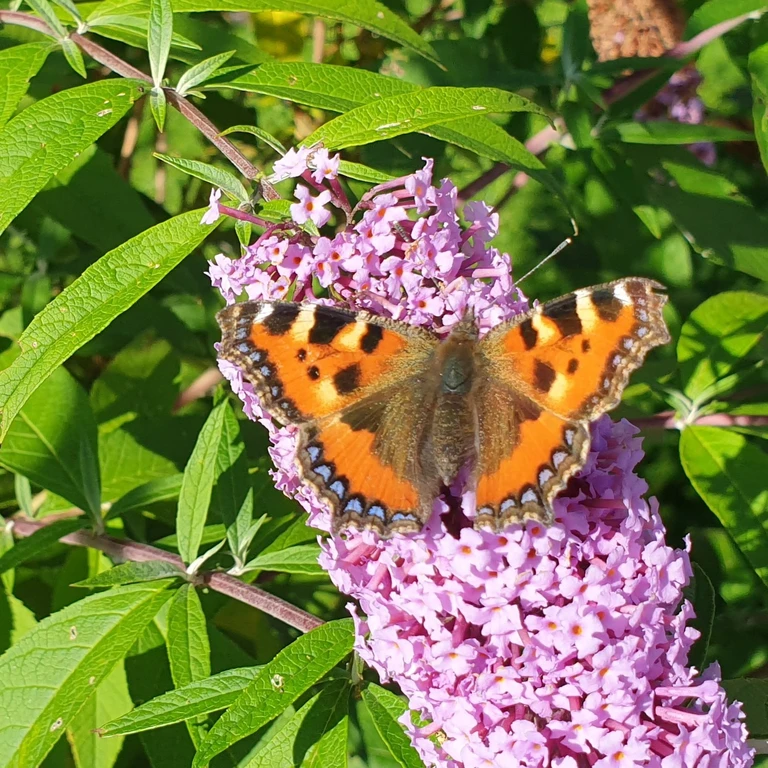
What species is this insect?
Aglais urticae
